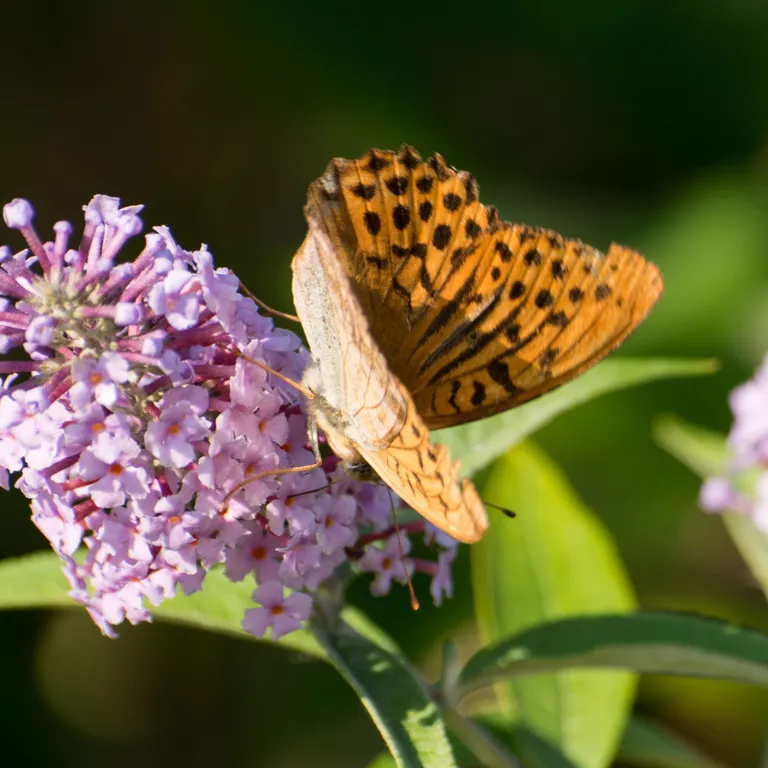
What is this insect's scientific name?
Argynnis paphia
